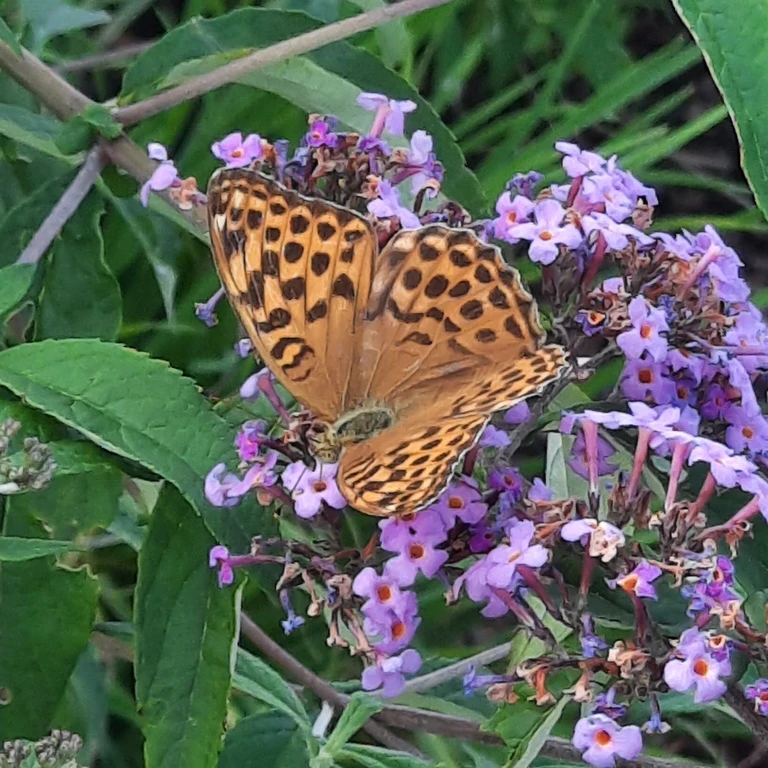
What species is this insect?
Argynnis paphia
